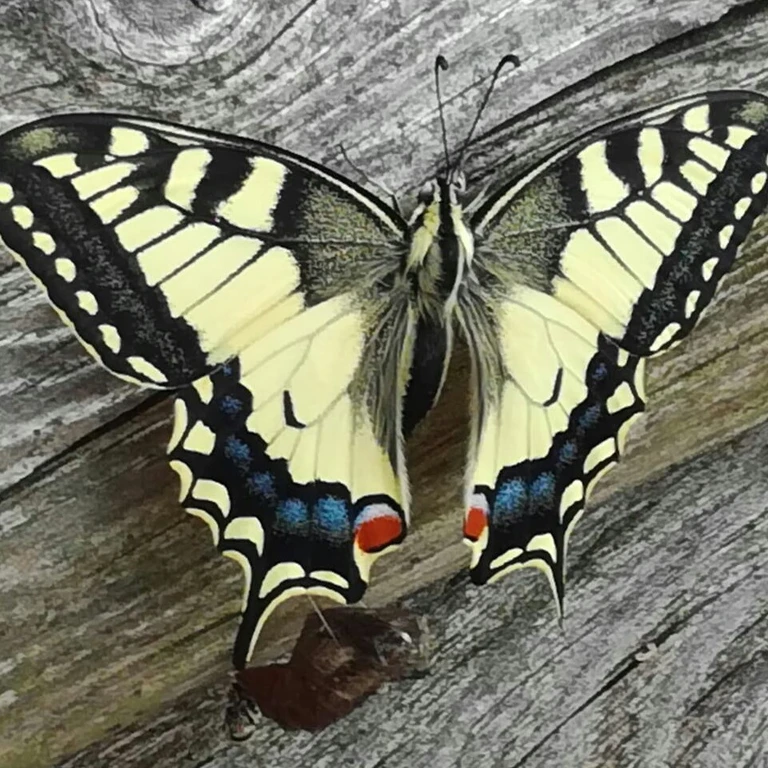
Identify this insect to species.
Papilio machaon
